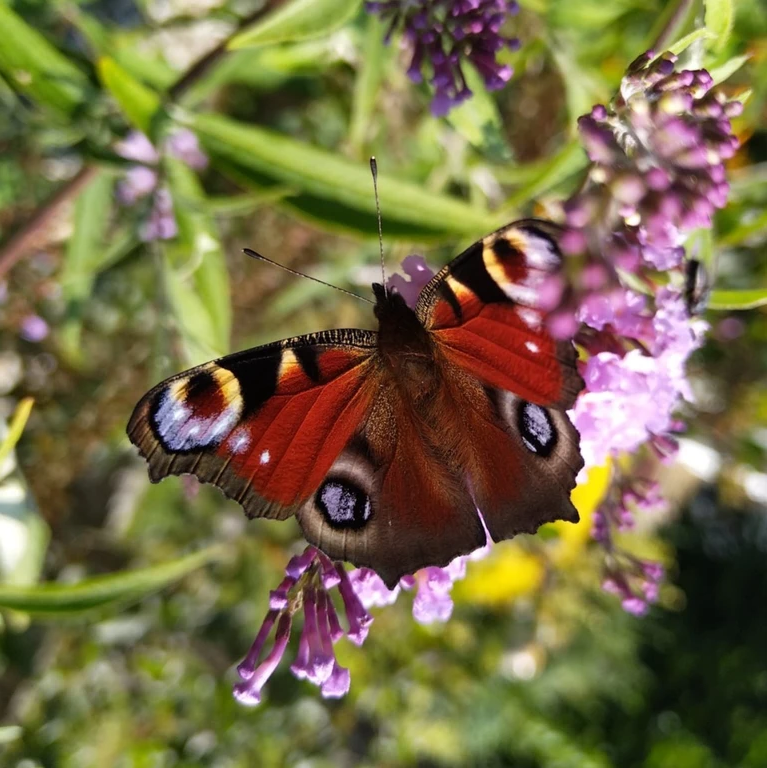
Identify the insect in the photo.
Aglais io
